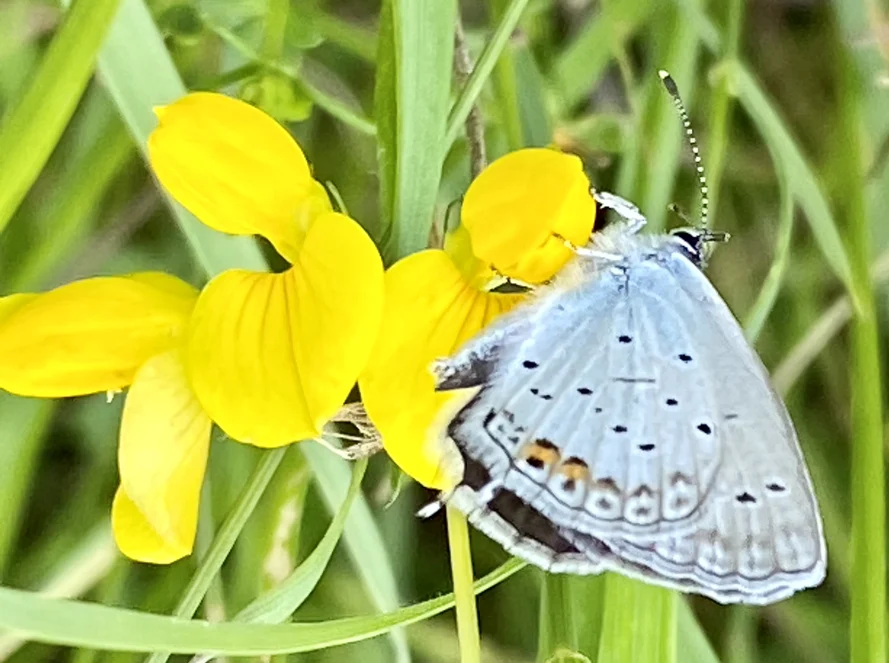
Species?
Cupido argiades (also Elkalyce argiades)
